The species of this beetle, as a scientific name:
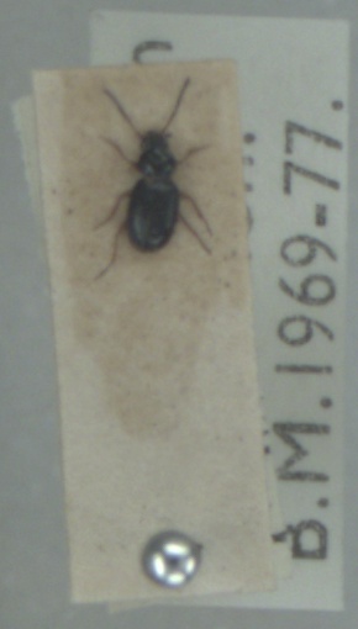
Bembidion gilvipes
